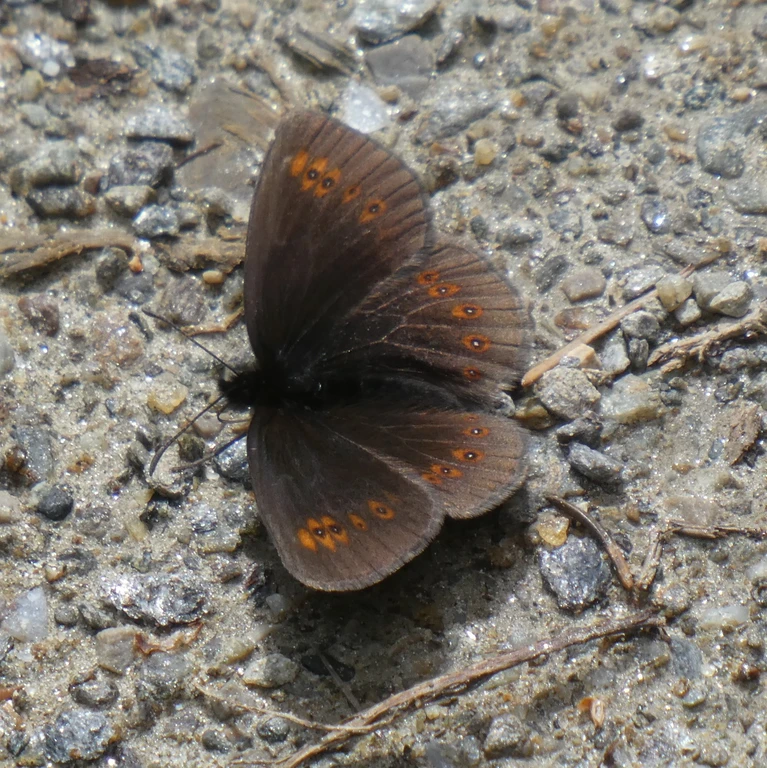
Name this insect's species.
Erebia alberganus
